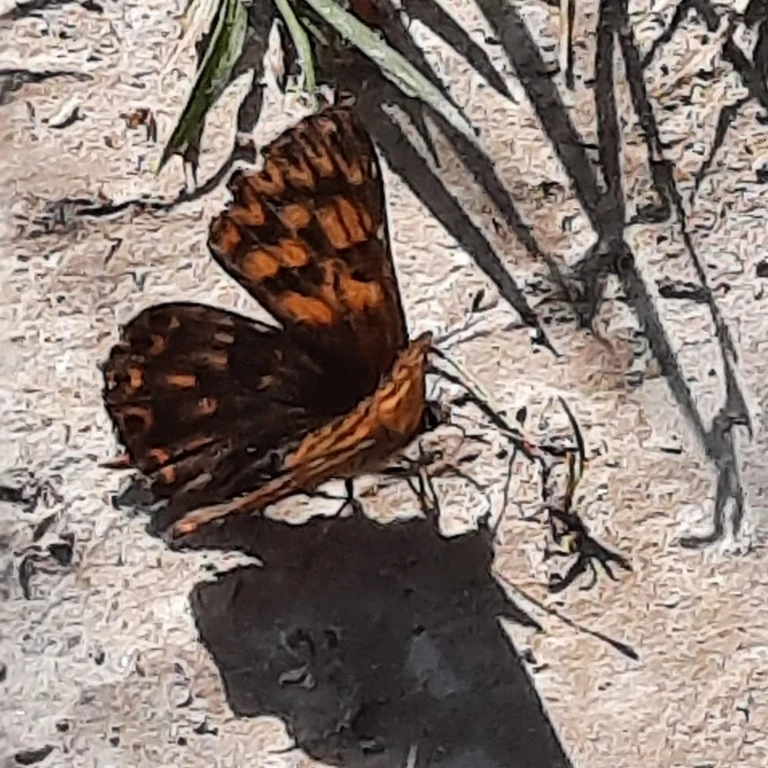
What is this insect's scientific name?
Hamearis lucina
